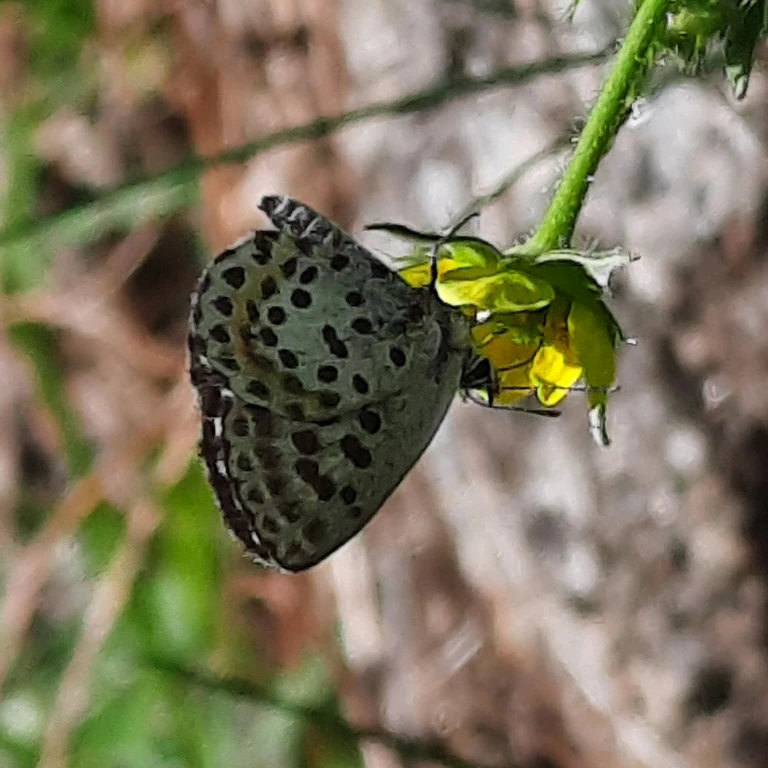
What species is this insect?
Scolitantides orion
